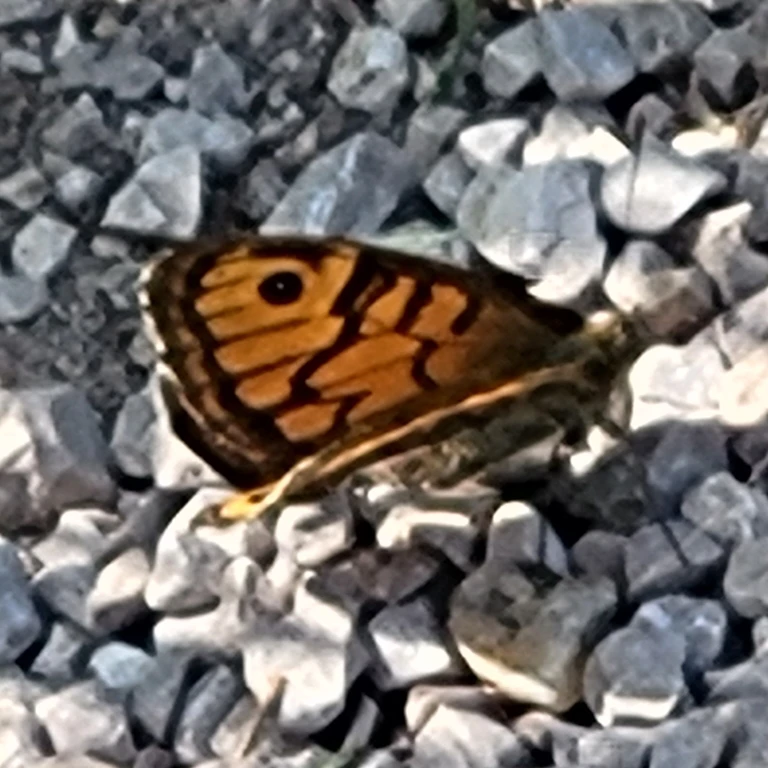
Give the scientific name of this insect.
Lasiommata megera (also Pararge megera)
